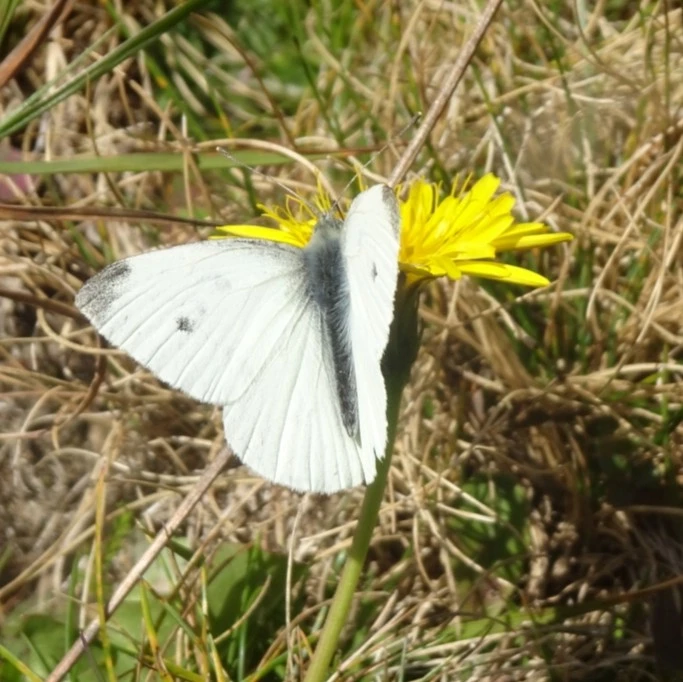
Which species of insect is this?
Pieris rapae
